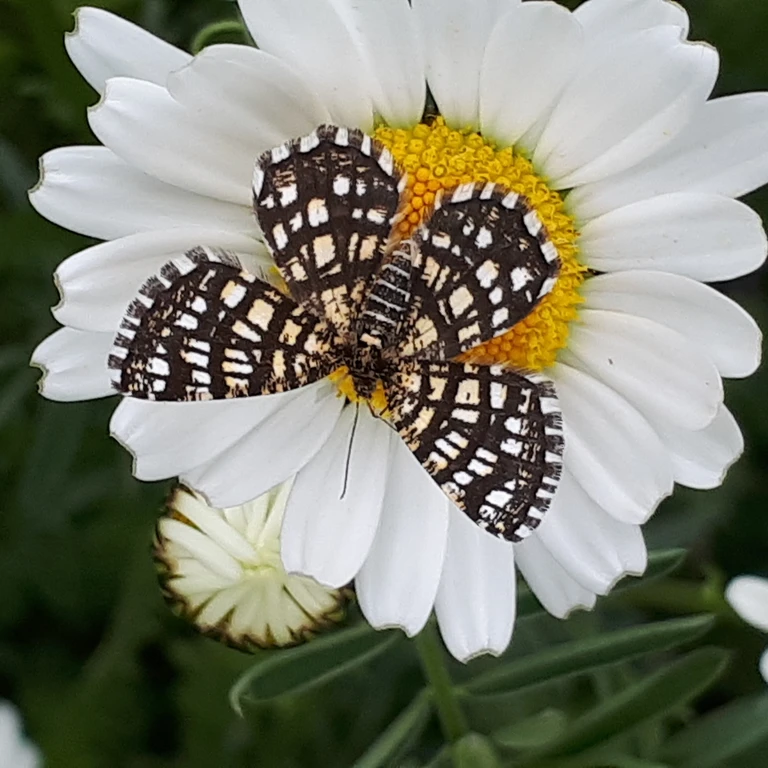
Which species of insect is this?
Chiasmia clathrata
